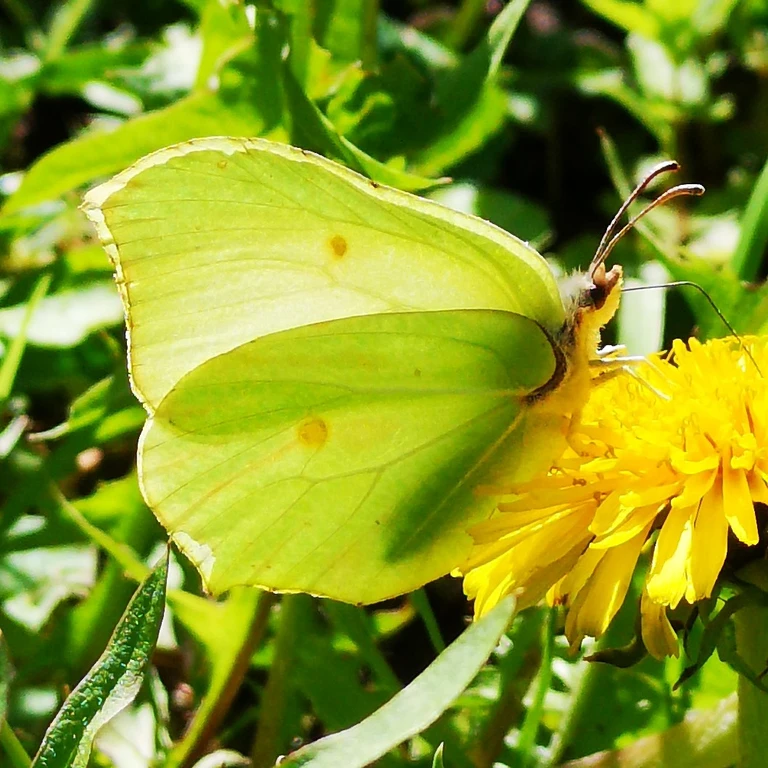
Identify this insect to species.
Gonepteryx rhamni
